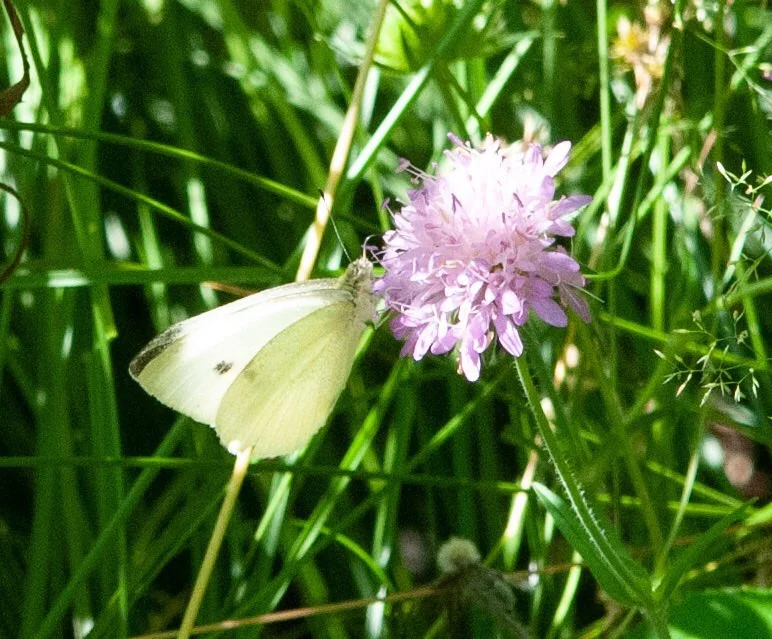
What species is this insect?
Pieris rapae
